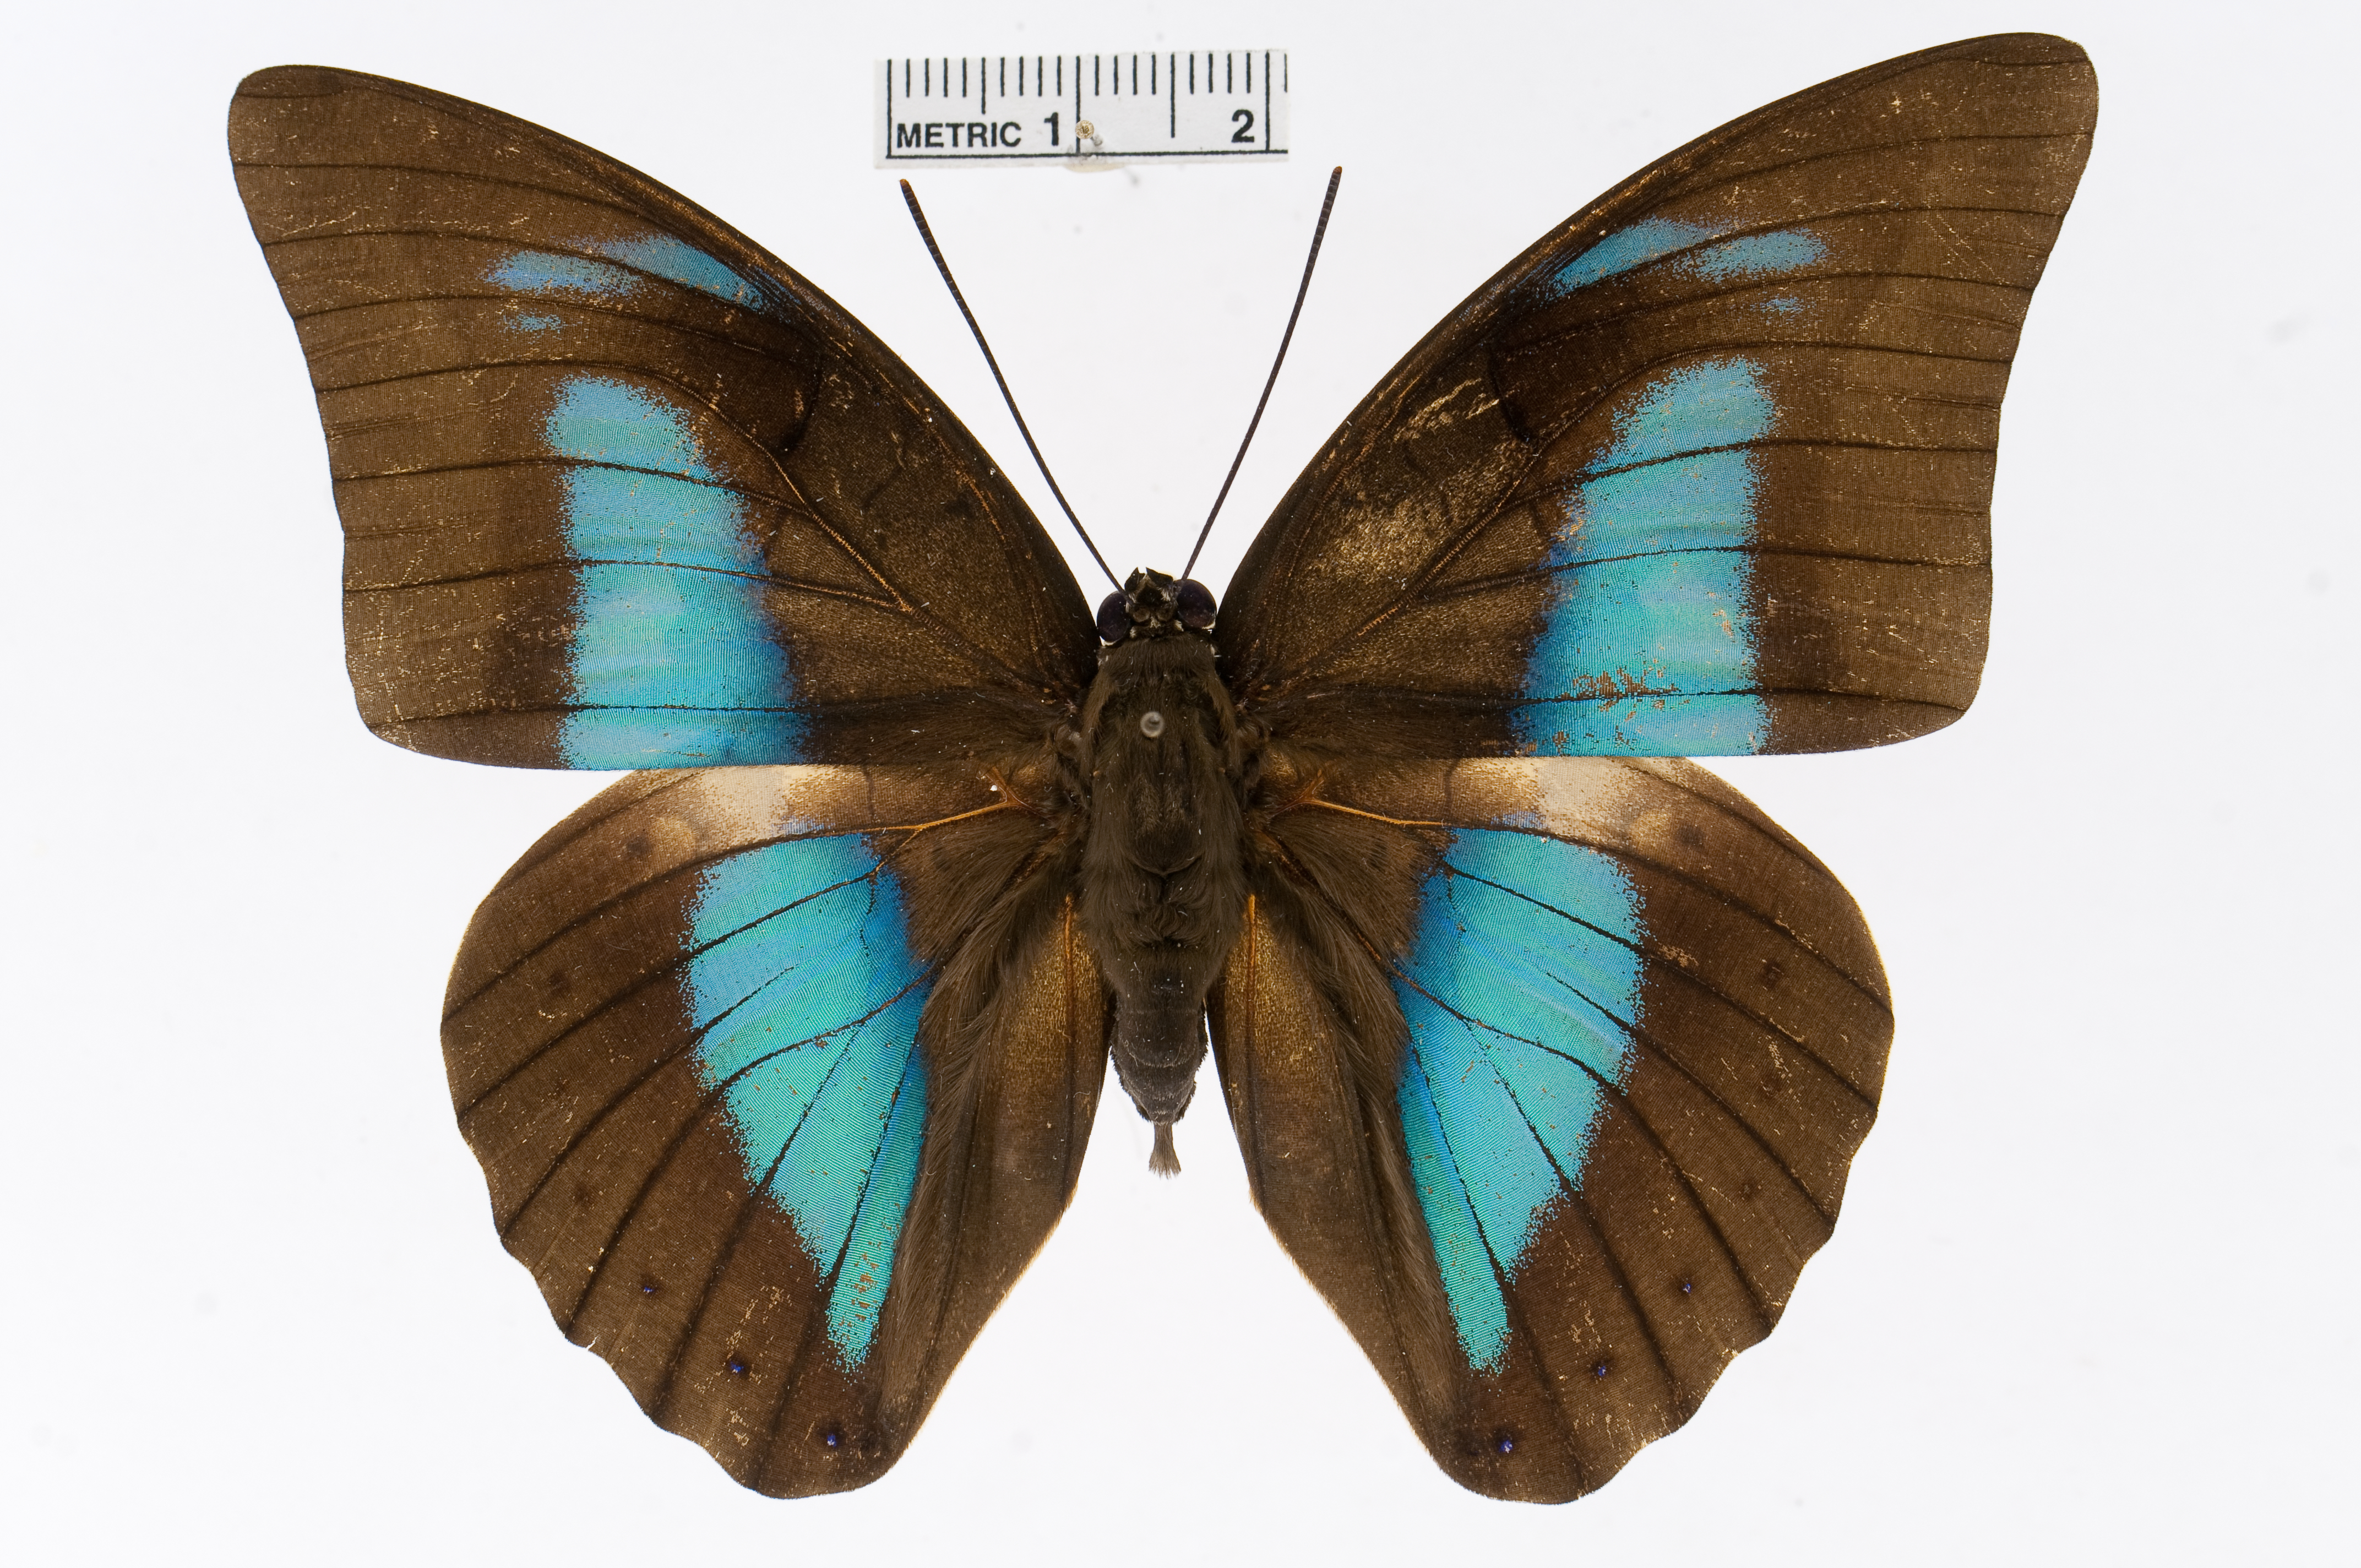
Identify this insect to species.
Archaeoprepona meander
